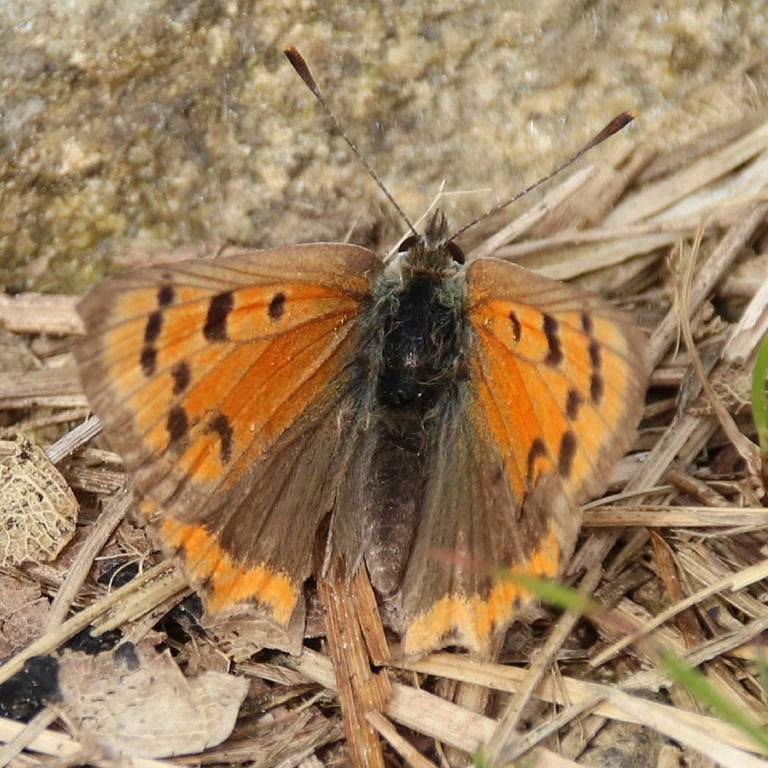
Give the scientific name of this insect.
Lycaena phlaeas
